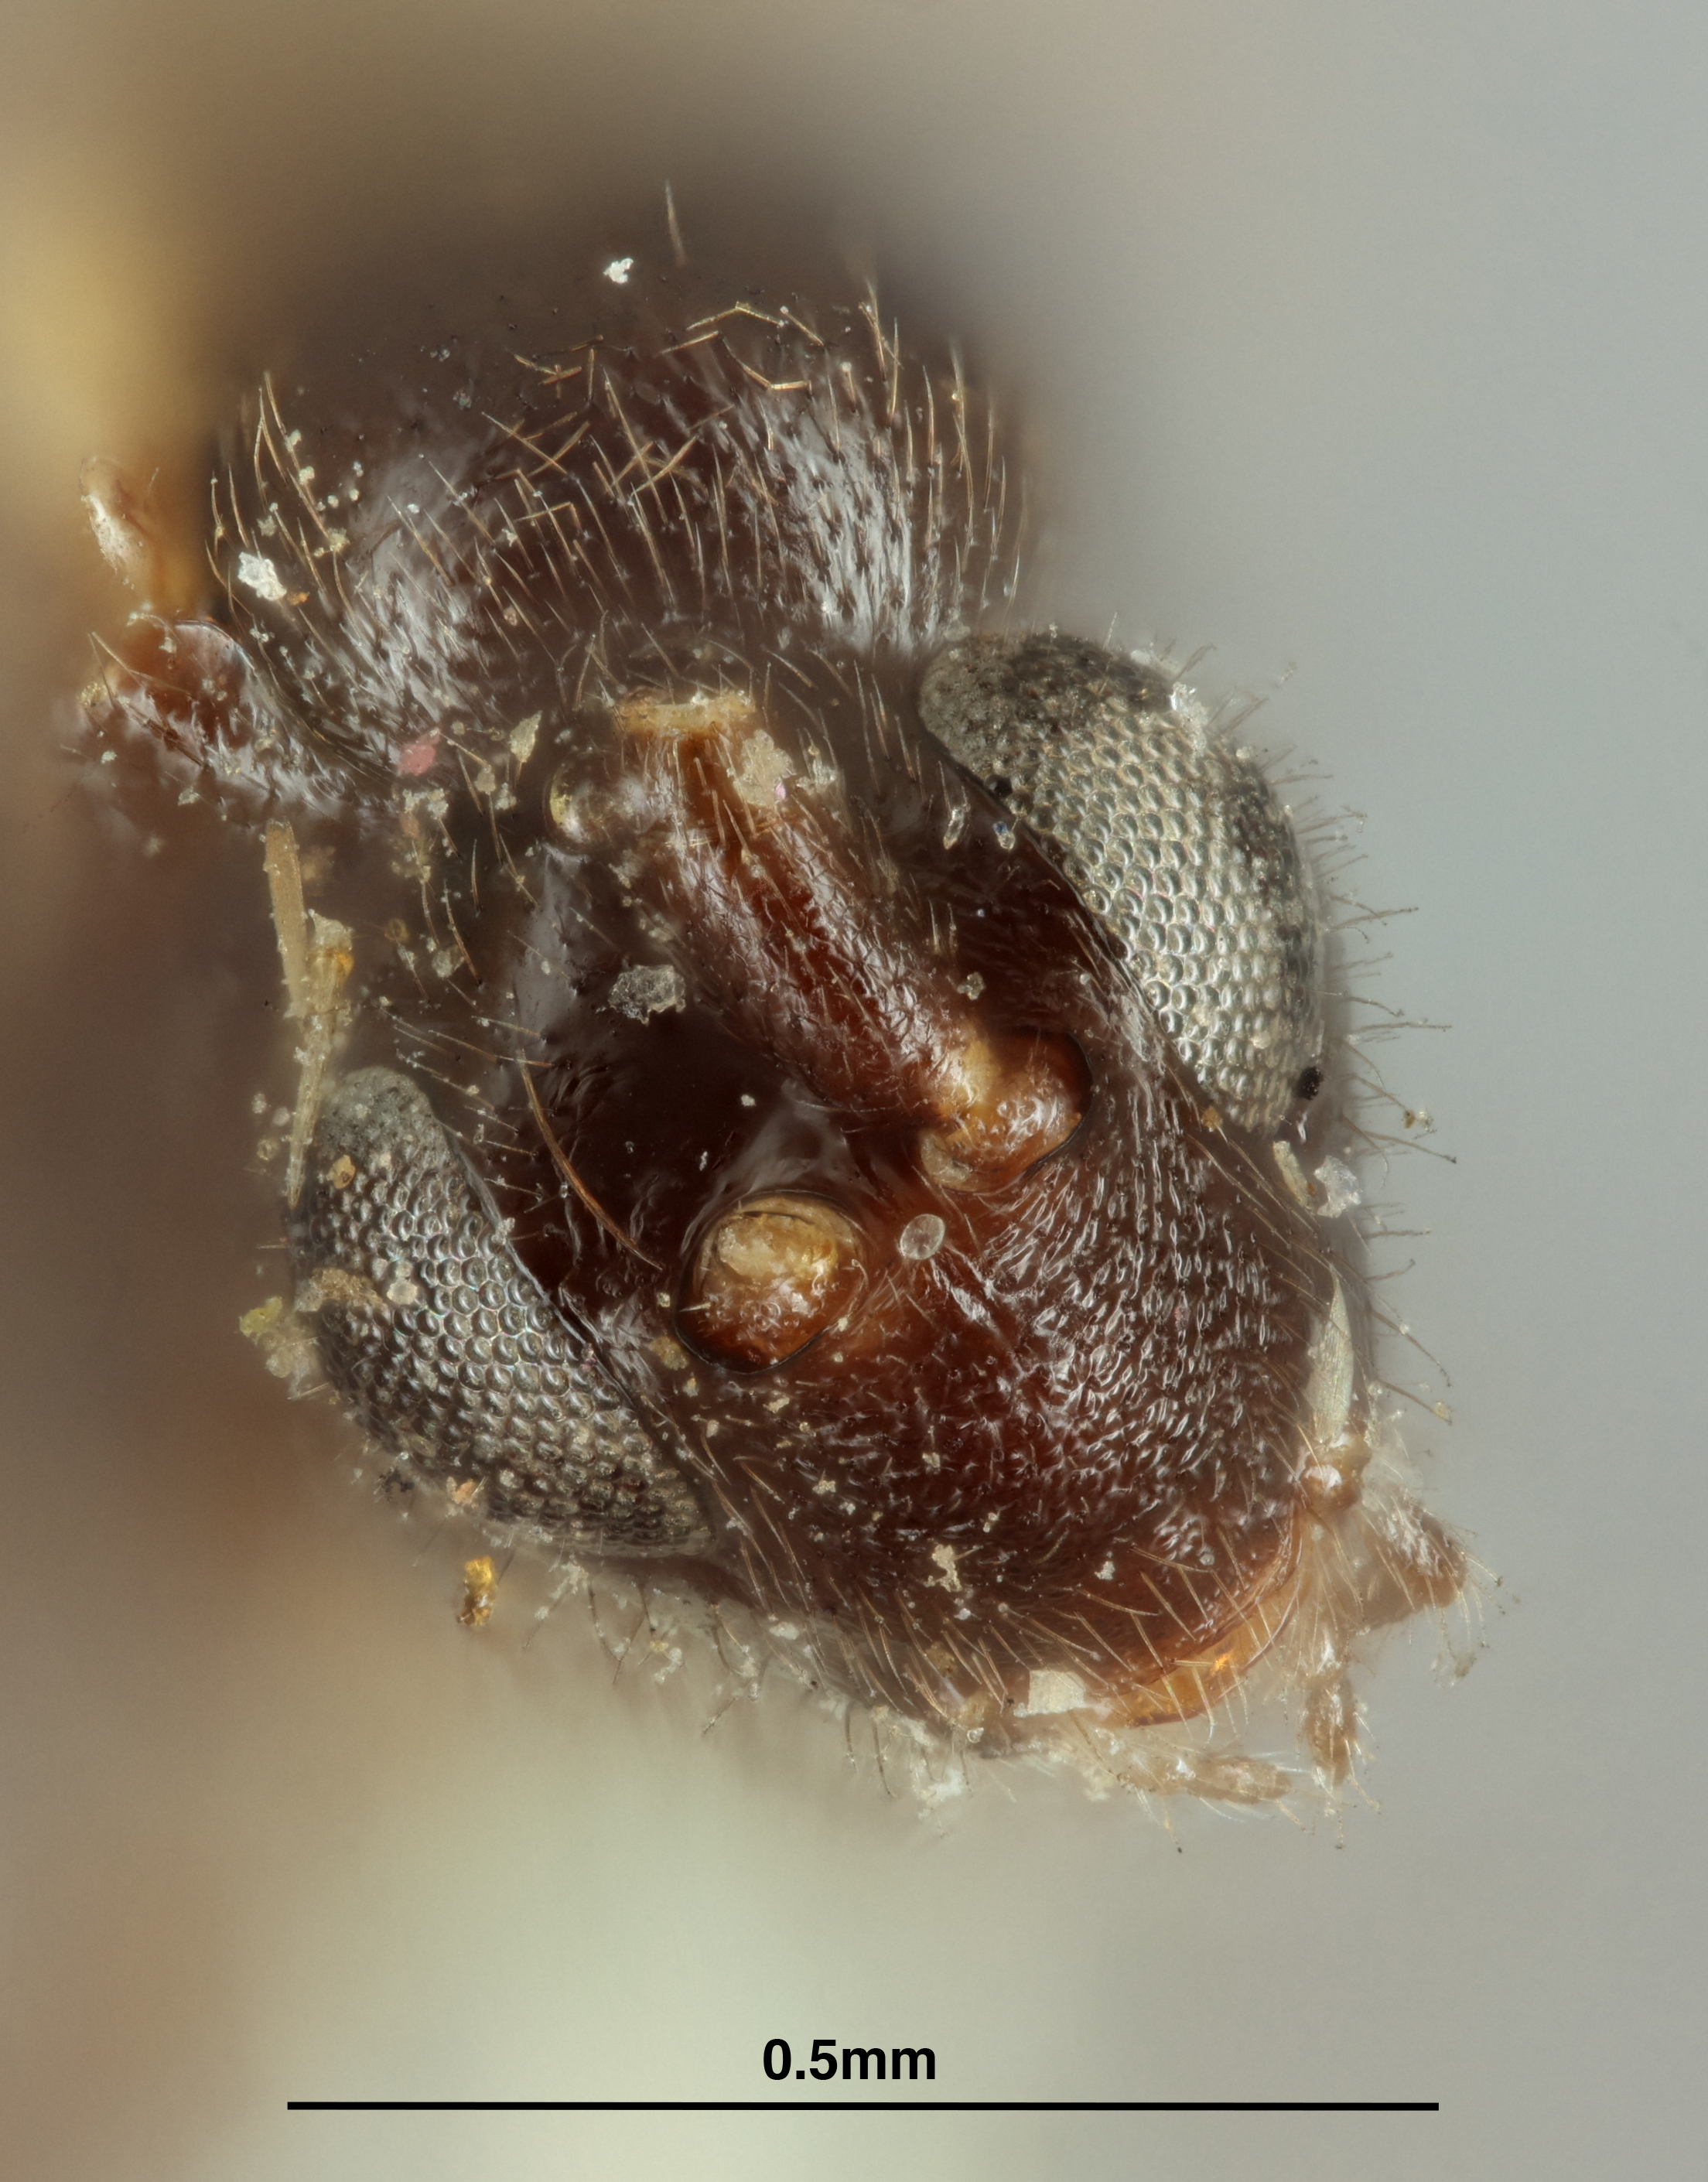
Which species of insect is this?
Hypoleptus glacialis
